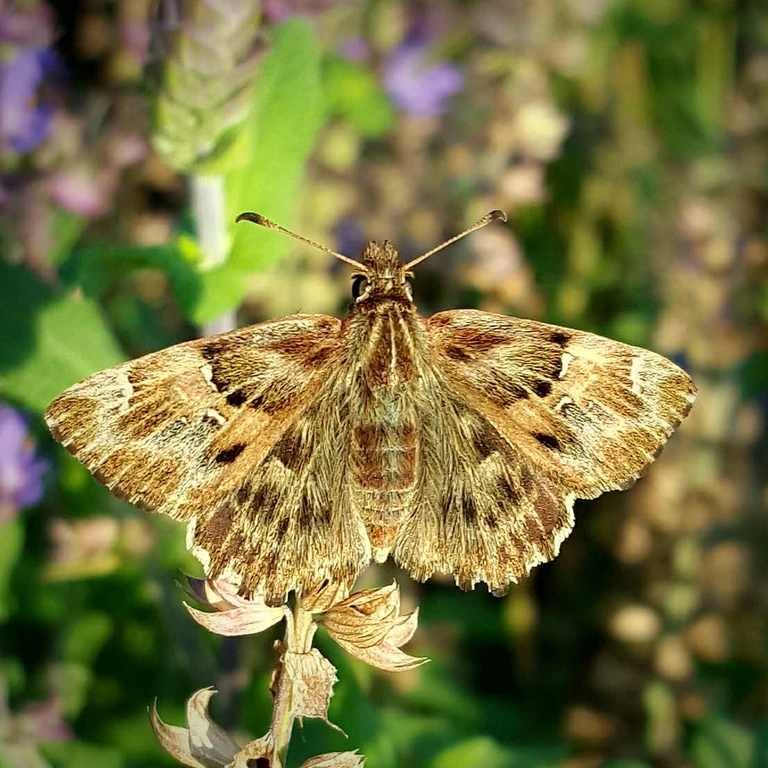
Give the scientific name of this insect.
Carcharodus alceae
